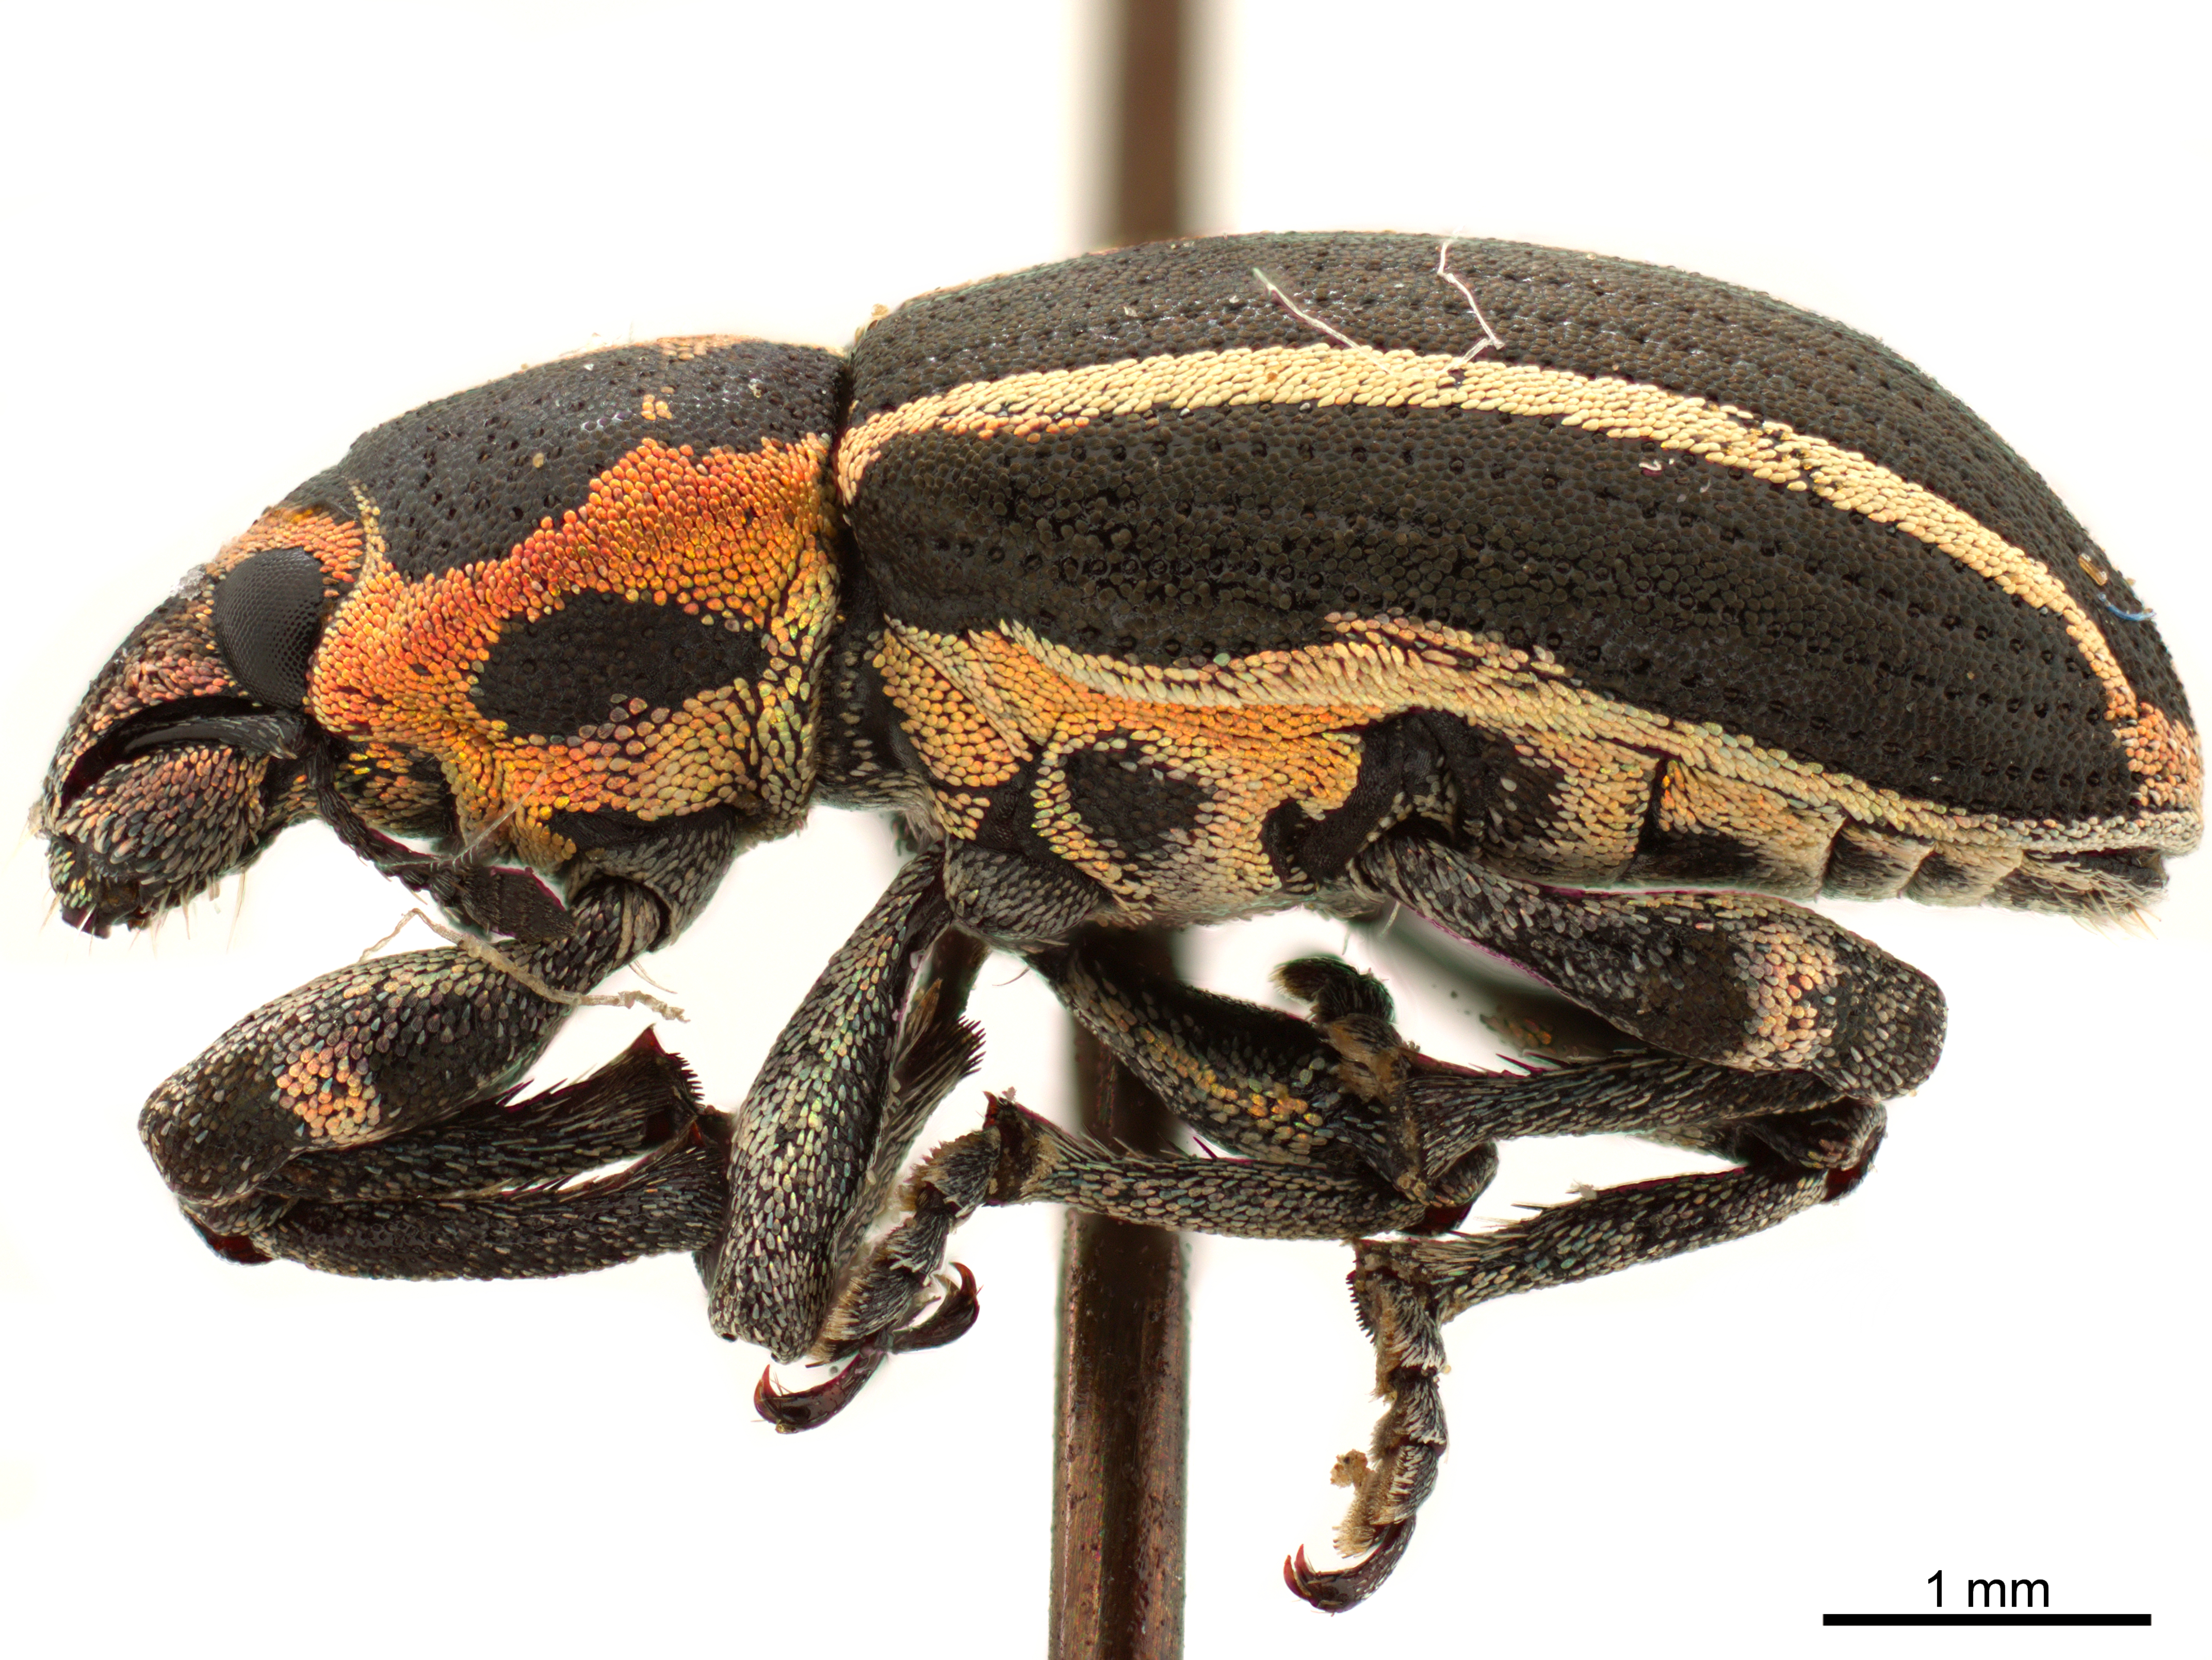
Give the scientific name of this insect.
Eudiagogus maryae
